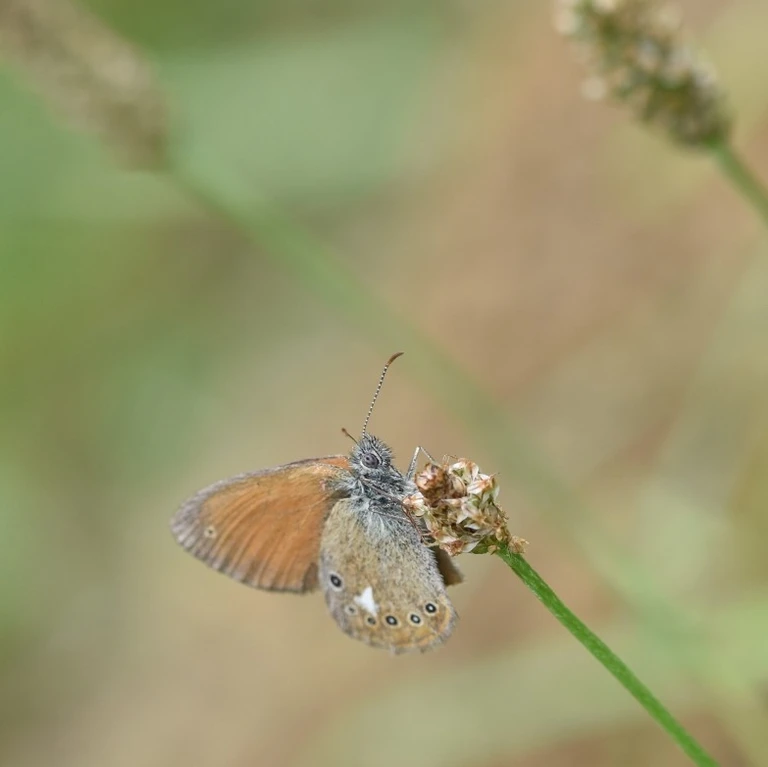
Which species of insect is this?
Coenonympha glycerion (also Coenonympha iphis)
